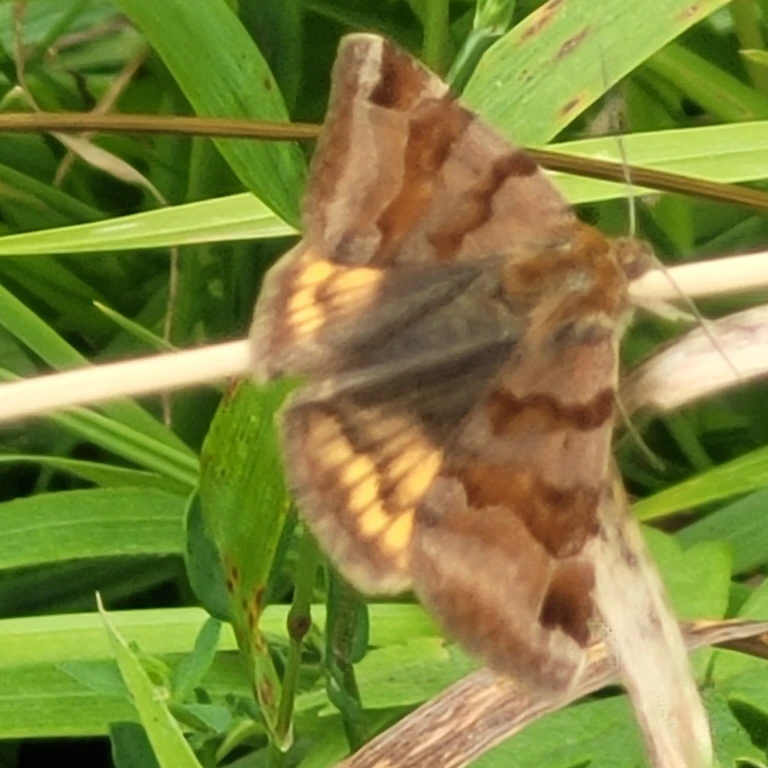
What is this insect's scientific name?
Euclidia glyphica
